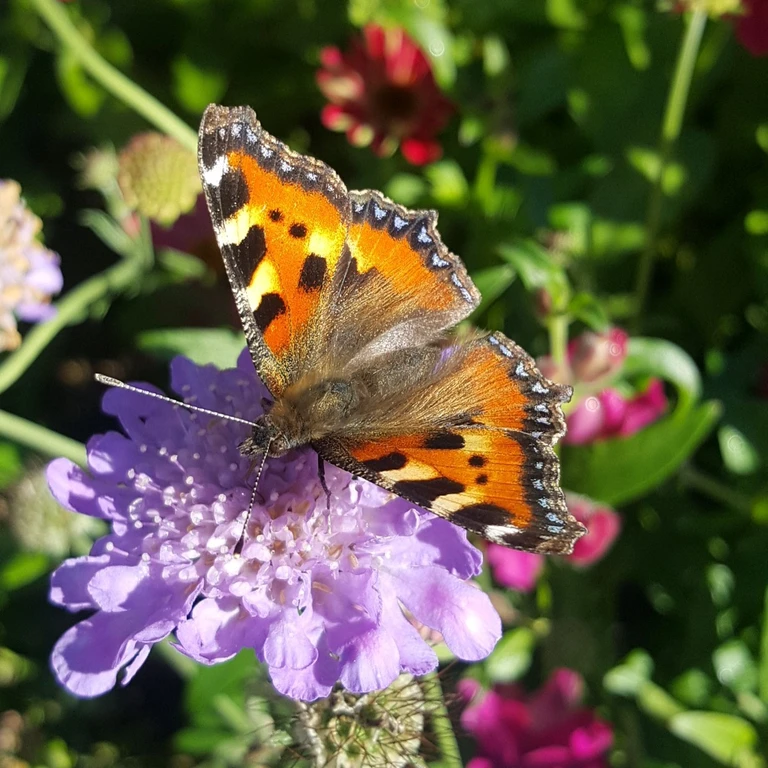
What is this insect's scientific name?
Aglais urticae
